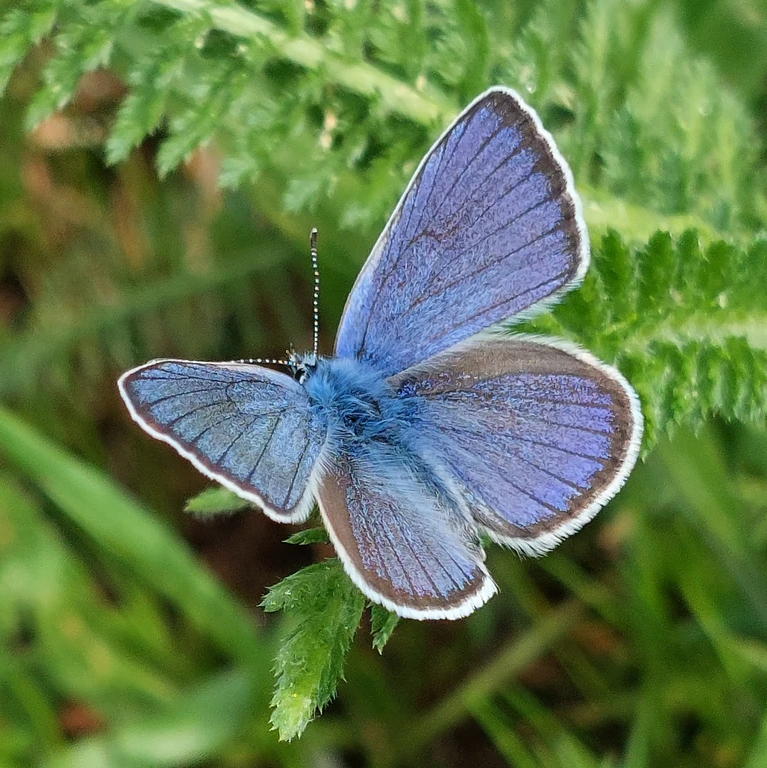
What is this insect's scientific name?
Cyaniris semiargus
